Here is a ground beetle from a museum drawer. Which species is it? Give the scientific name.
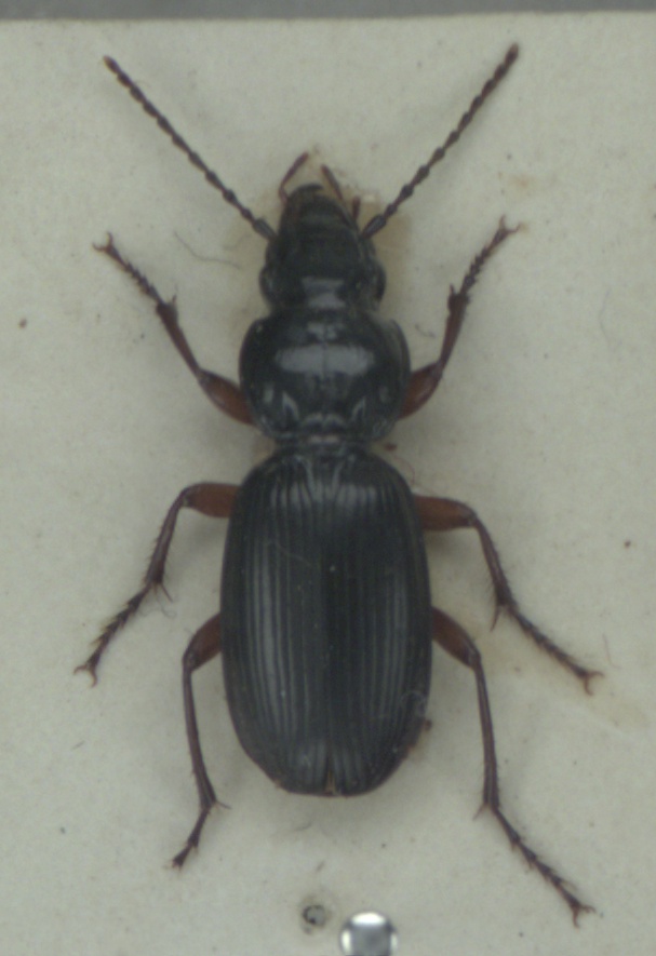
Pterostichus madidus
